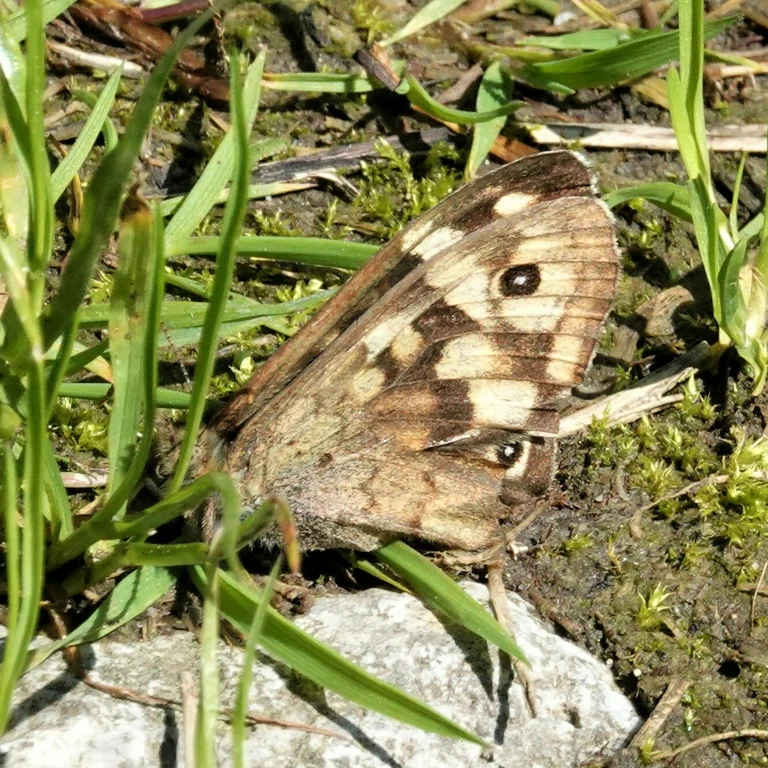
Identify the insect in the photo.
Pararge aegeria
